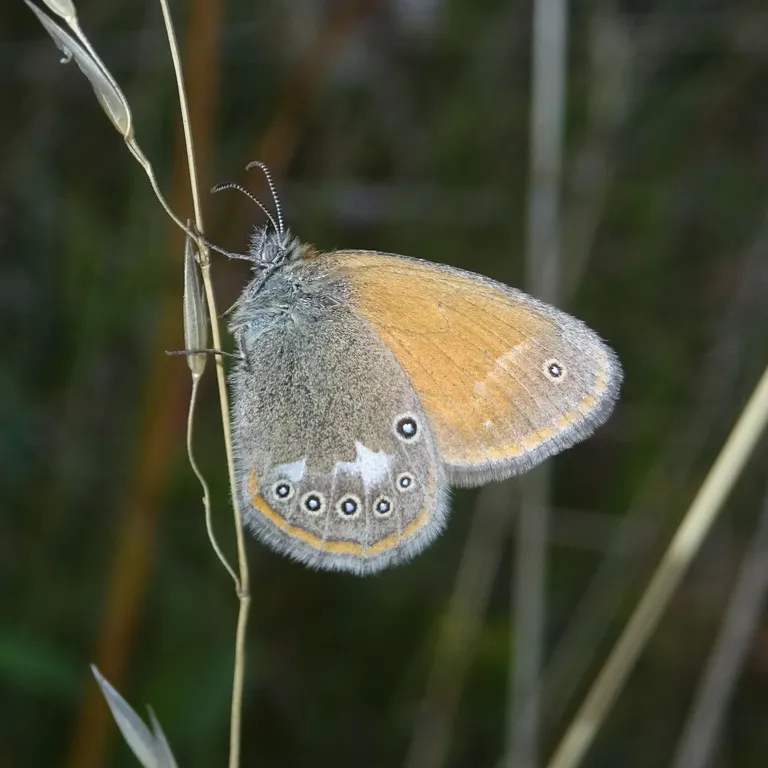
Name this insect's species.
Coenonympha glycerion (also Coenonympha iphis)
